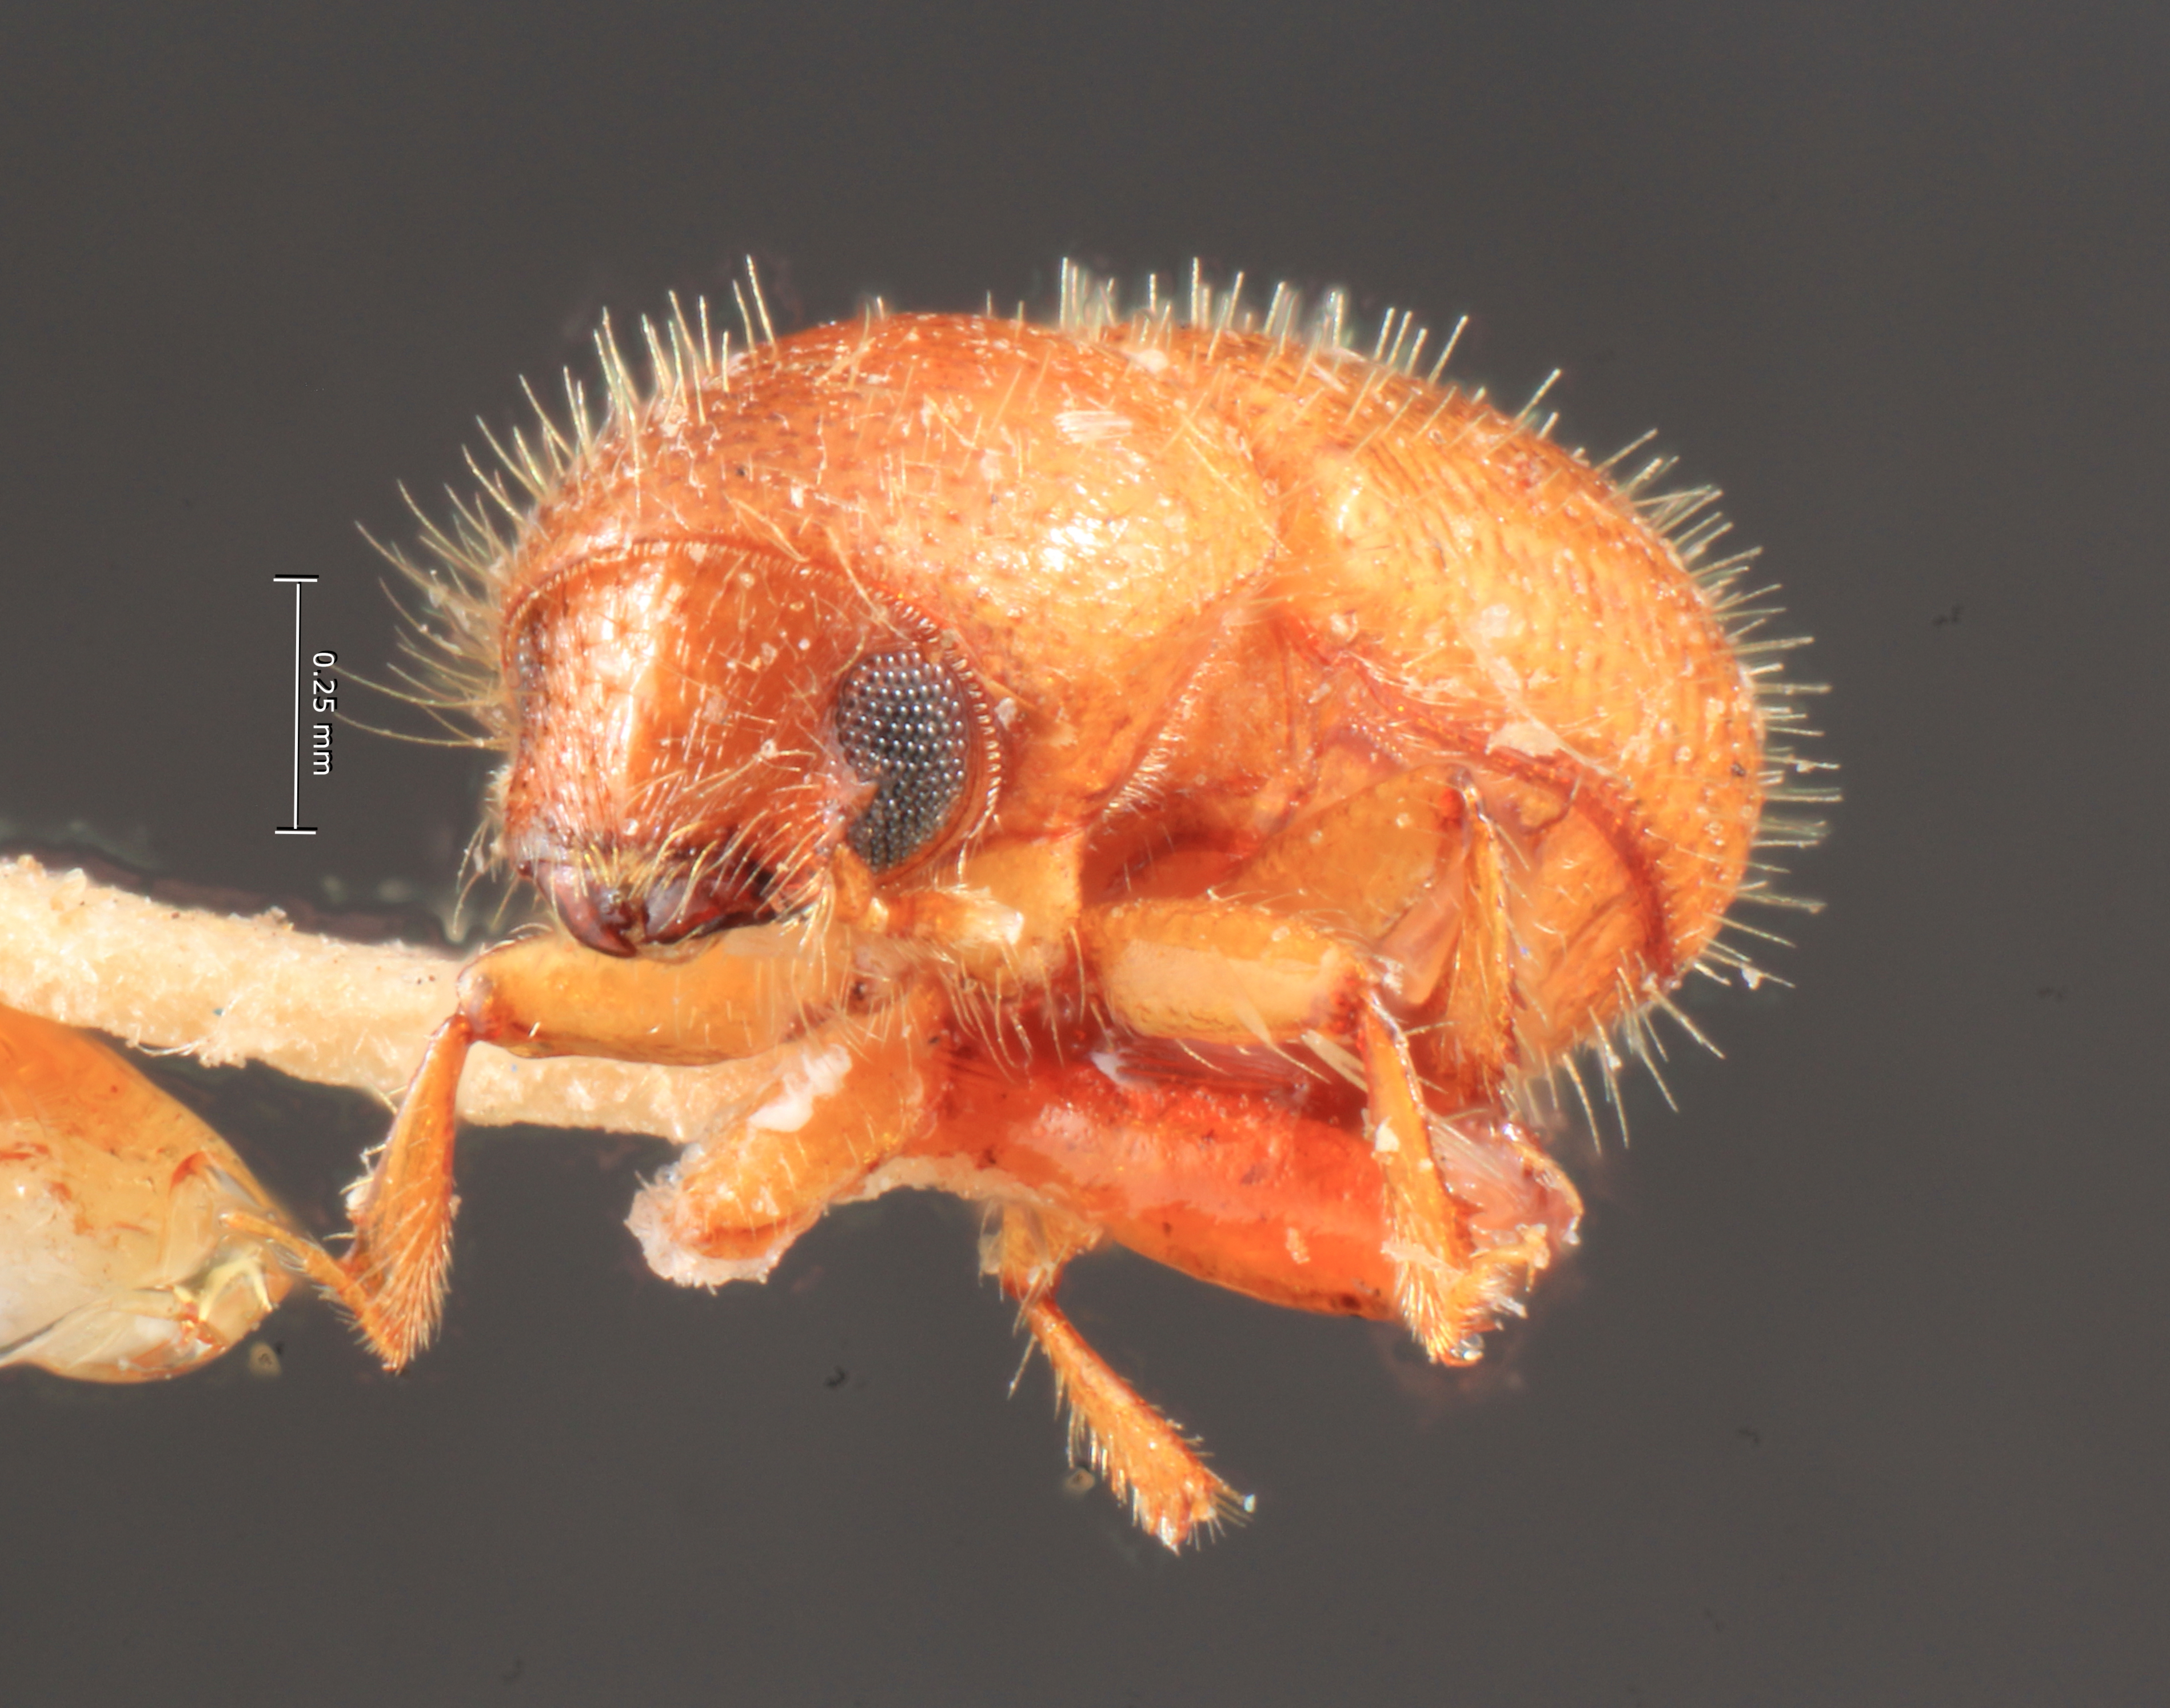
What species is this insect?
Dendrurgus philippinensis
